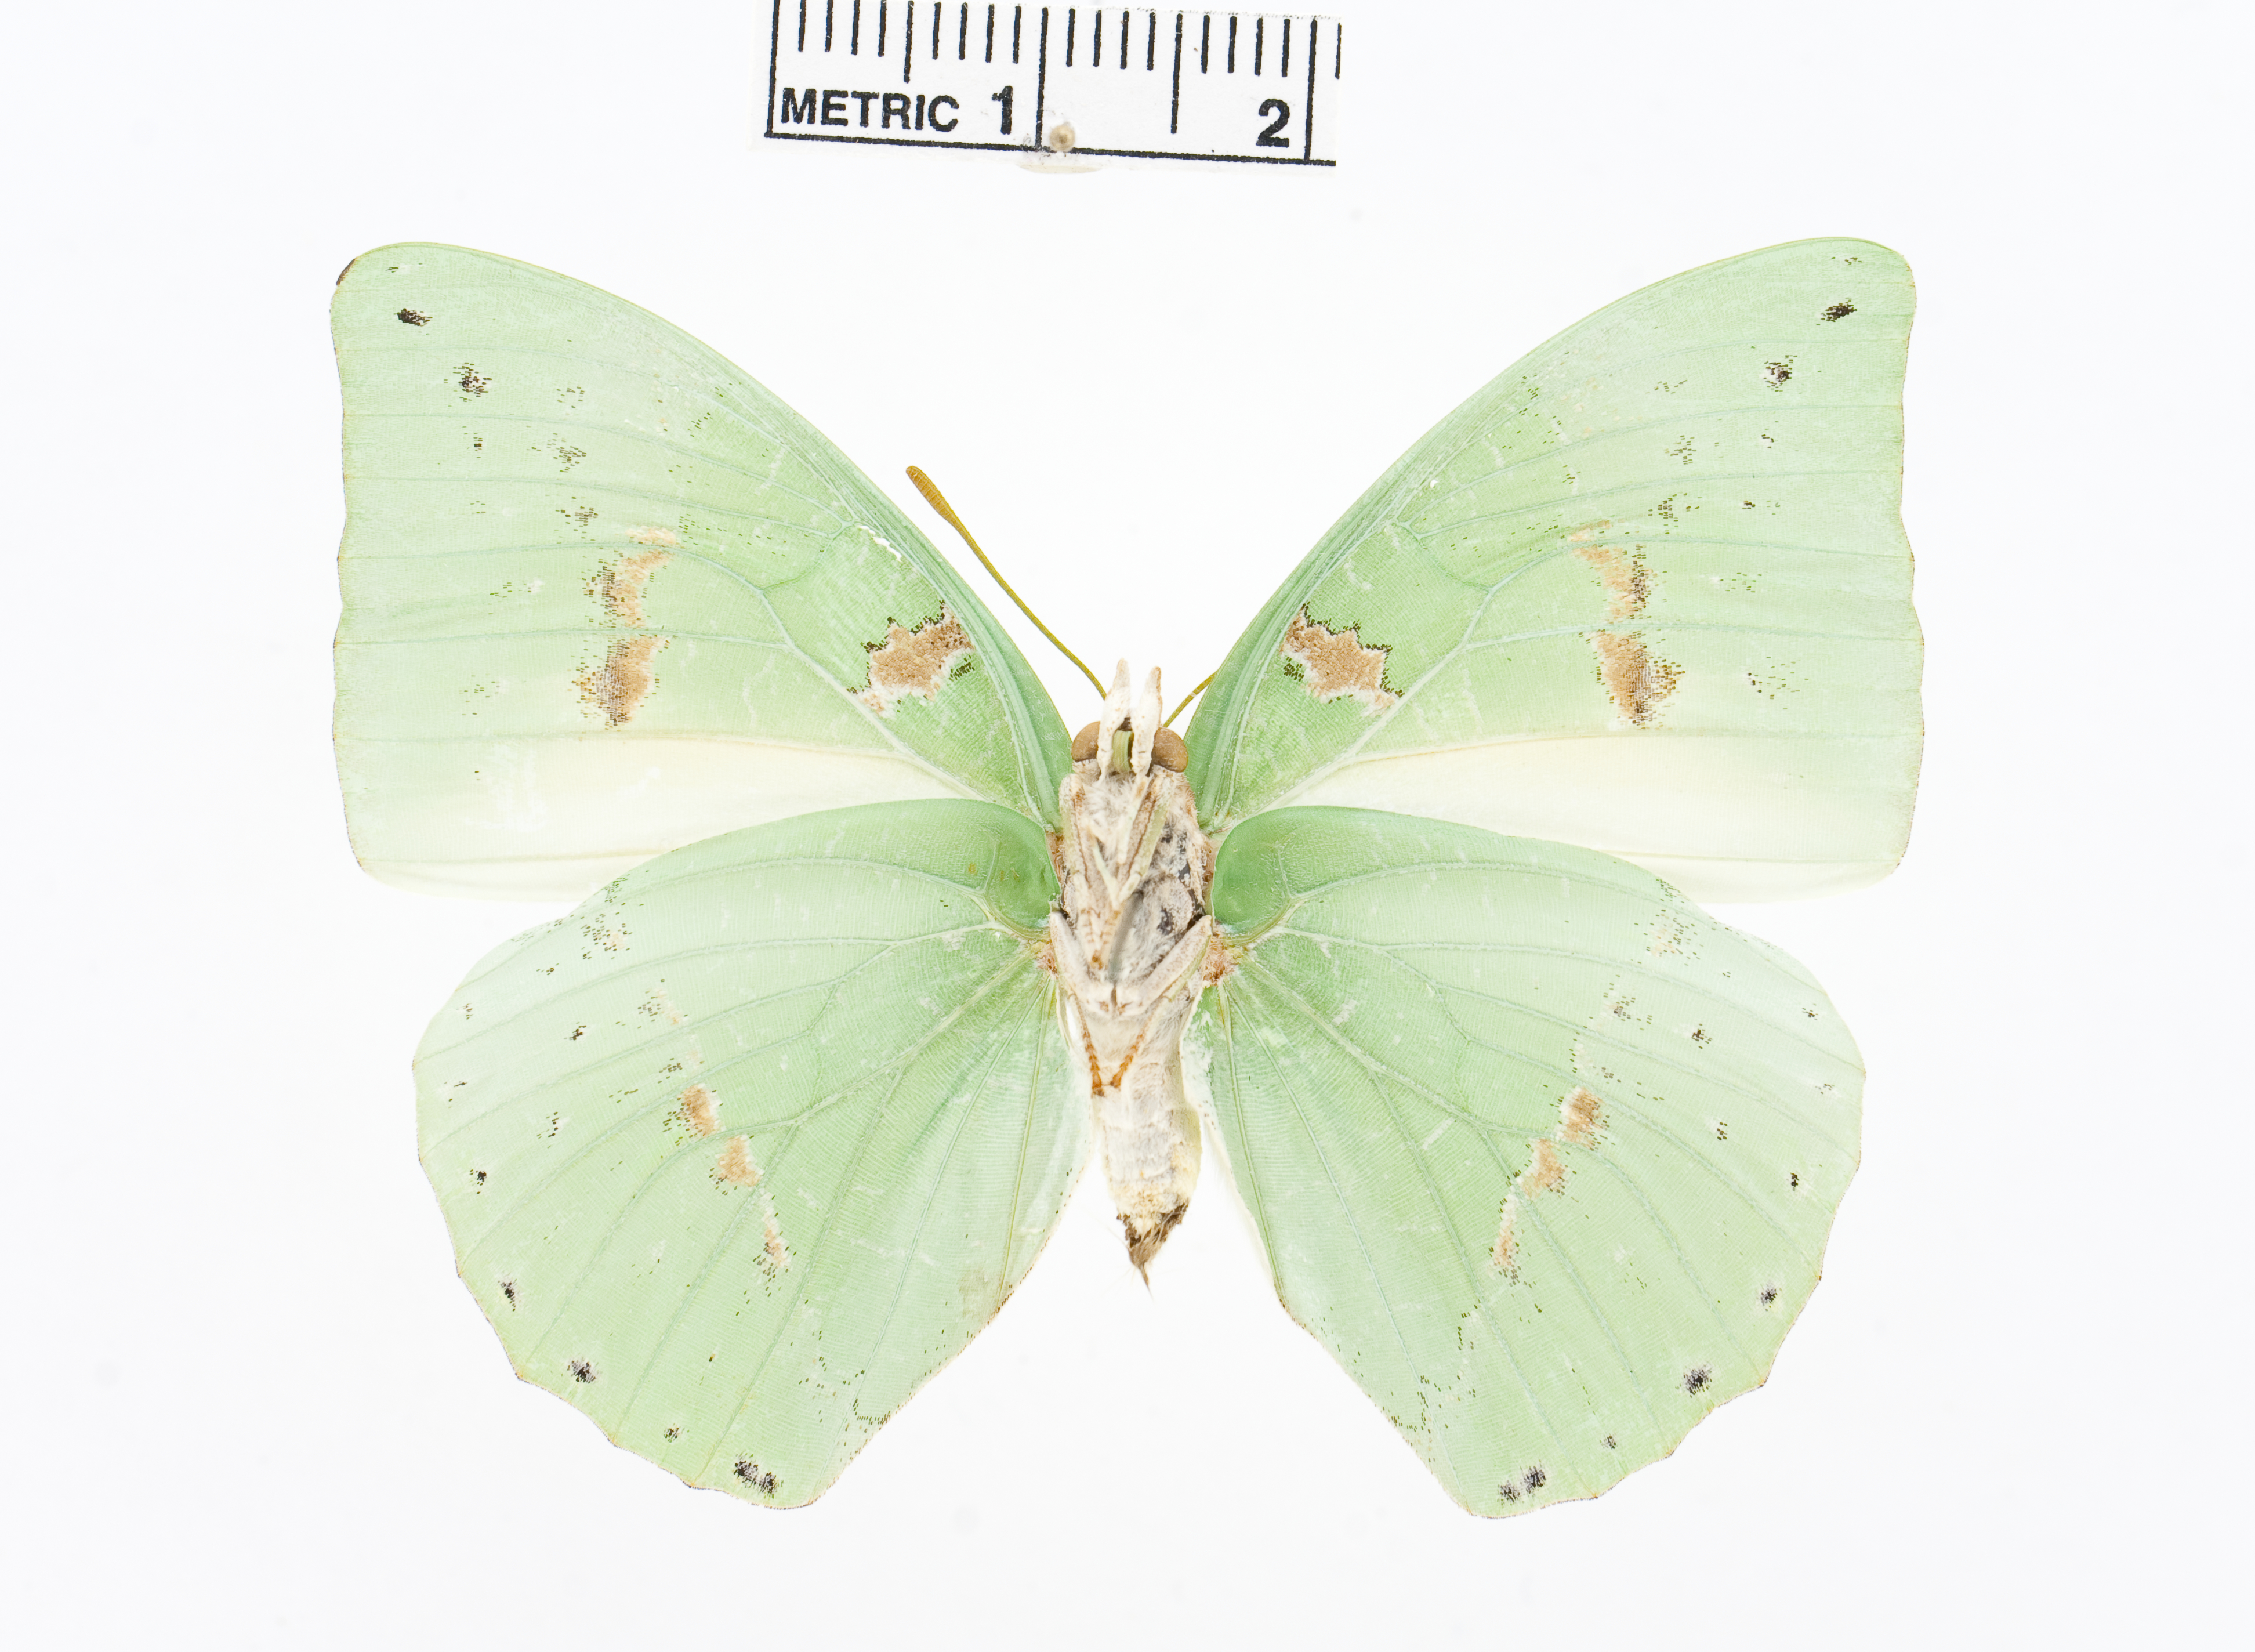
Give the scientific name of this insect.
Charaxes subornatus
